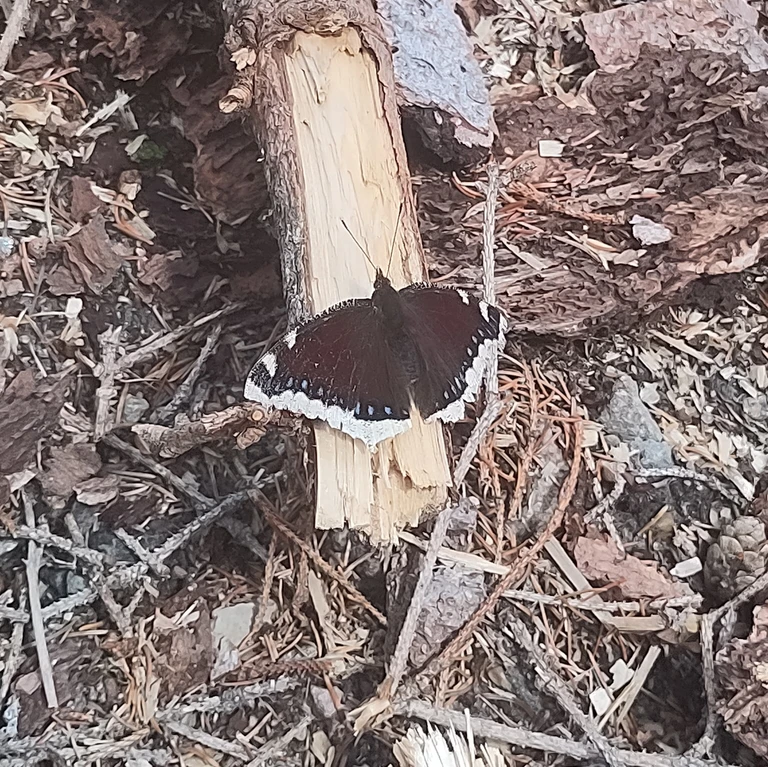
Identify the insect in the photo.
Nymphalis antiopa
